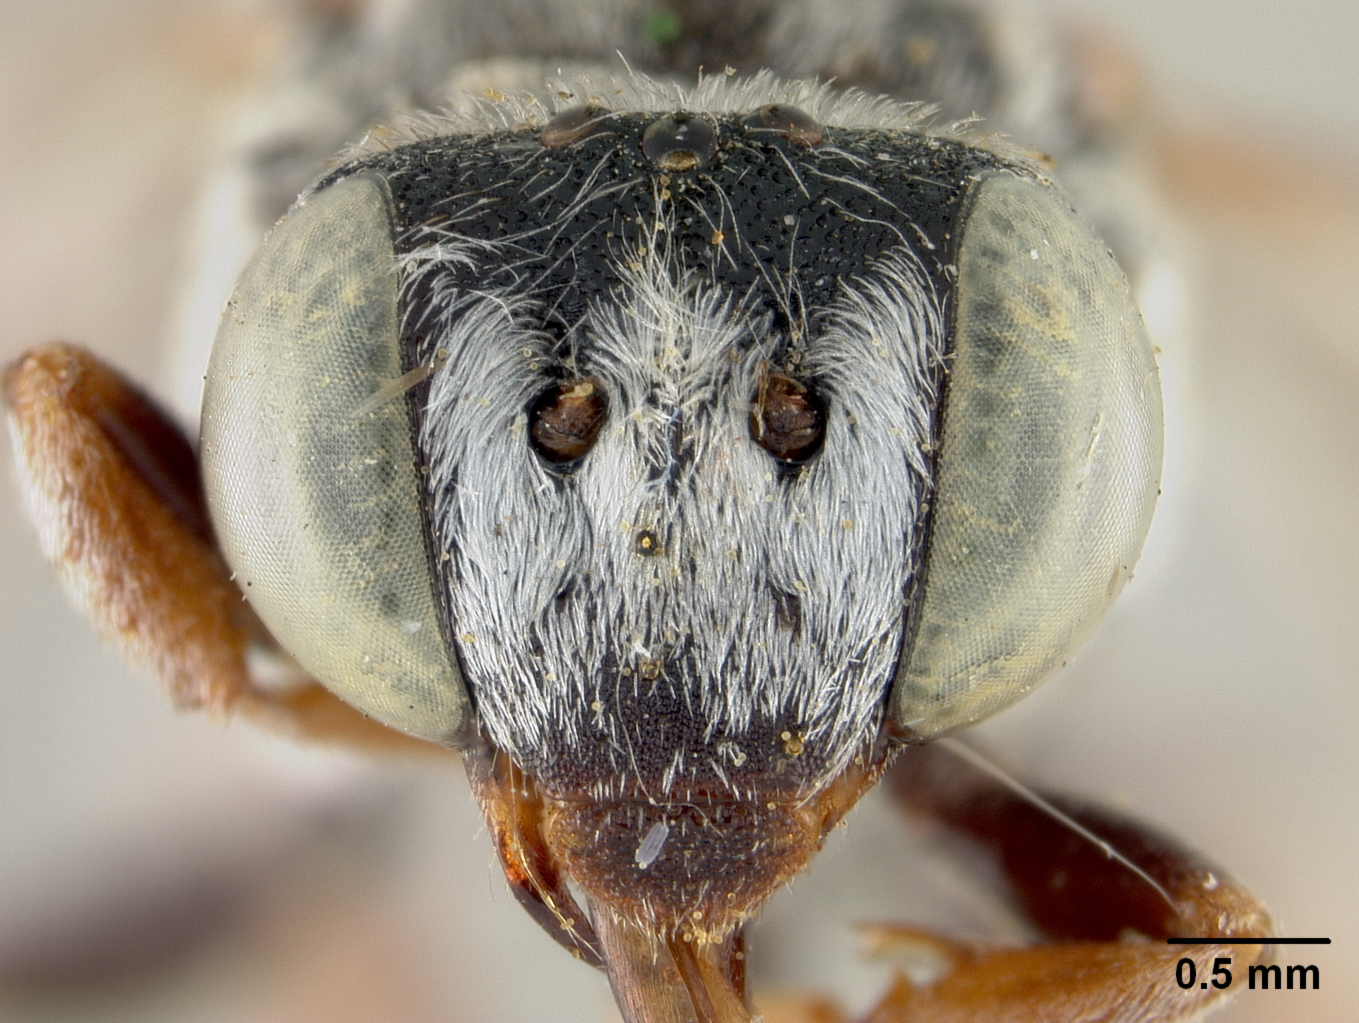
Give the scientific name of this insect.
Epeolus bihamatus
